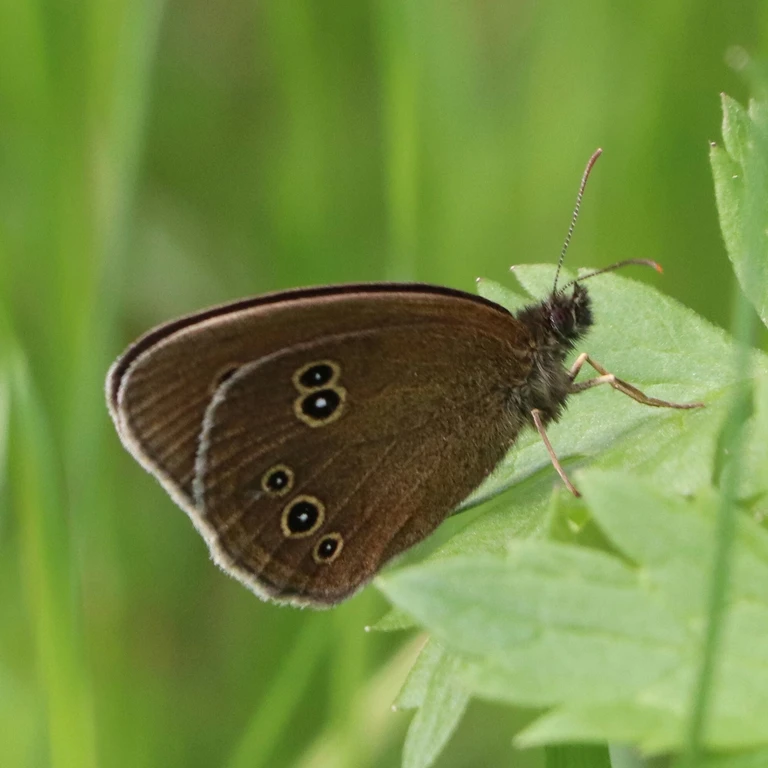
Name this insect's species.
Aphantopus hyperantus
